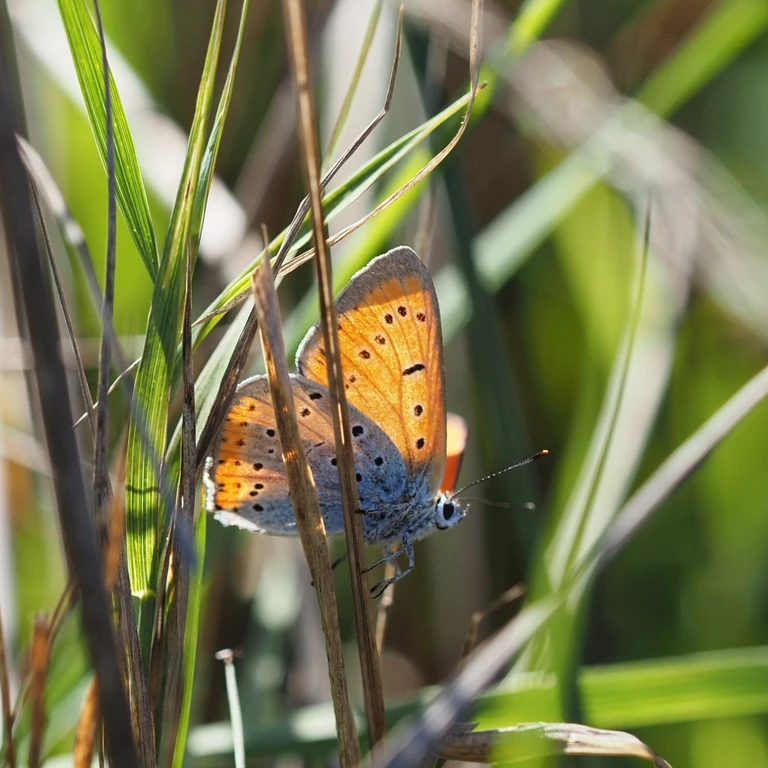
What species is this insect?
Lycaena dispar
